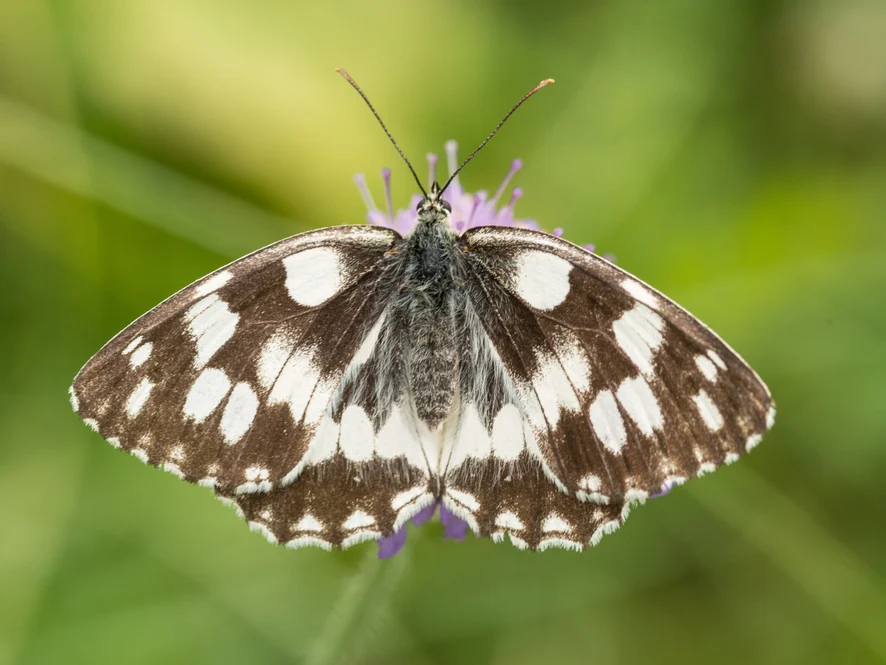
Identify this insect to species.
Melanargia galathea
